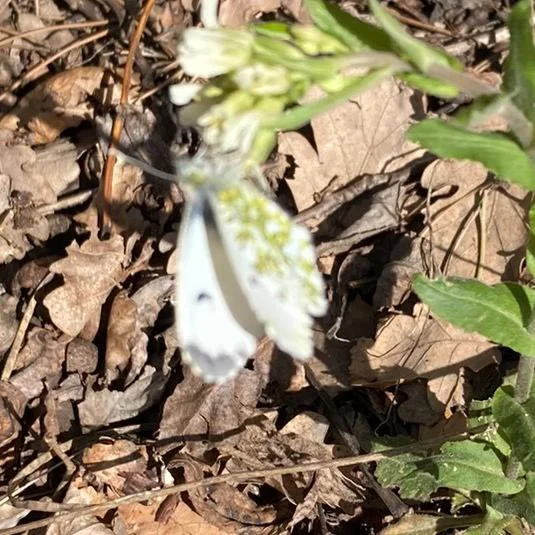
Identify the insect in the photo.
Anthocharis cardamines
